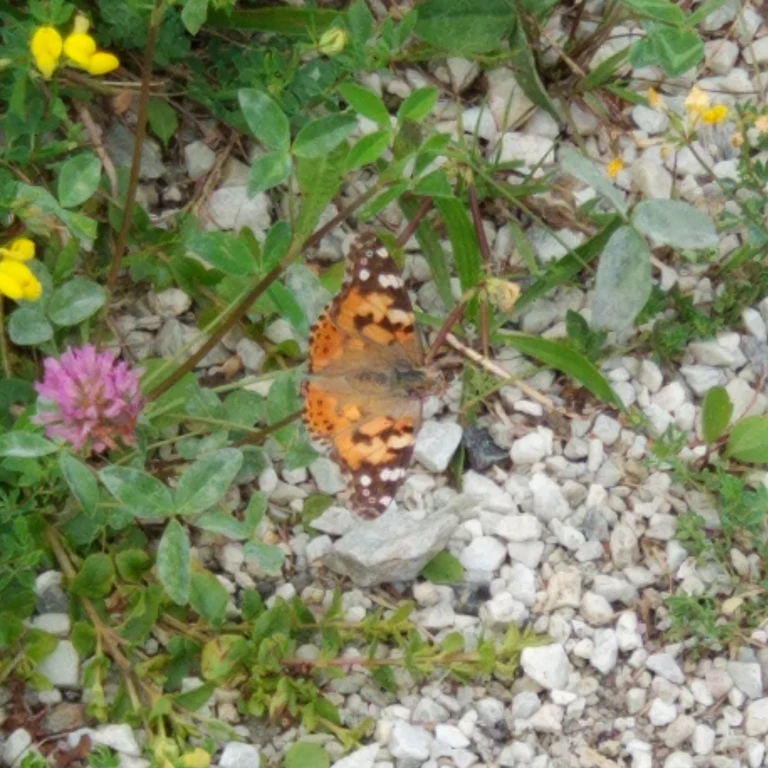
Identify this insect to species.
Vanessa cardui
